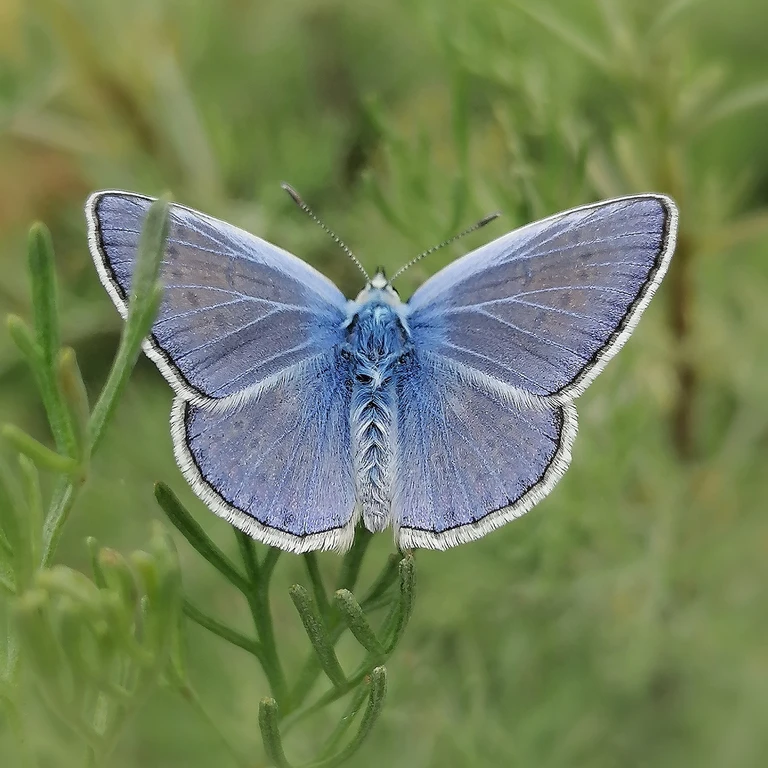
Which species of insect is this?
Polyommatus icarus
